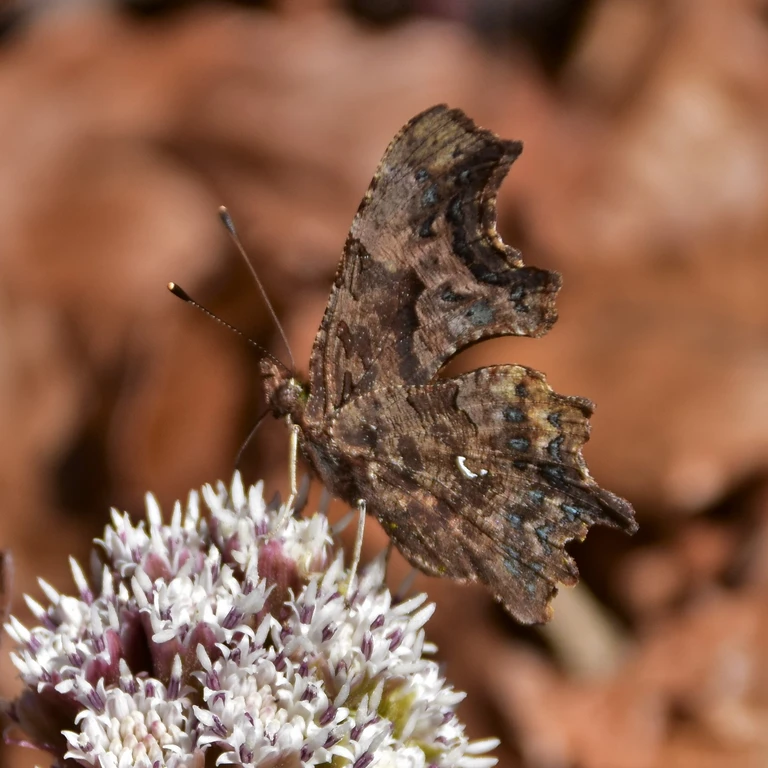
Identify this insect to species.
Polygonia c-album
